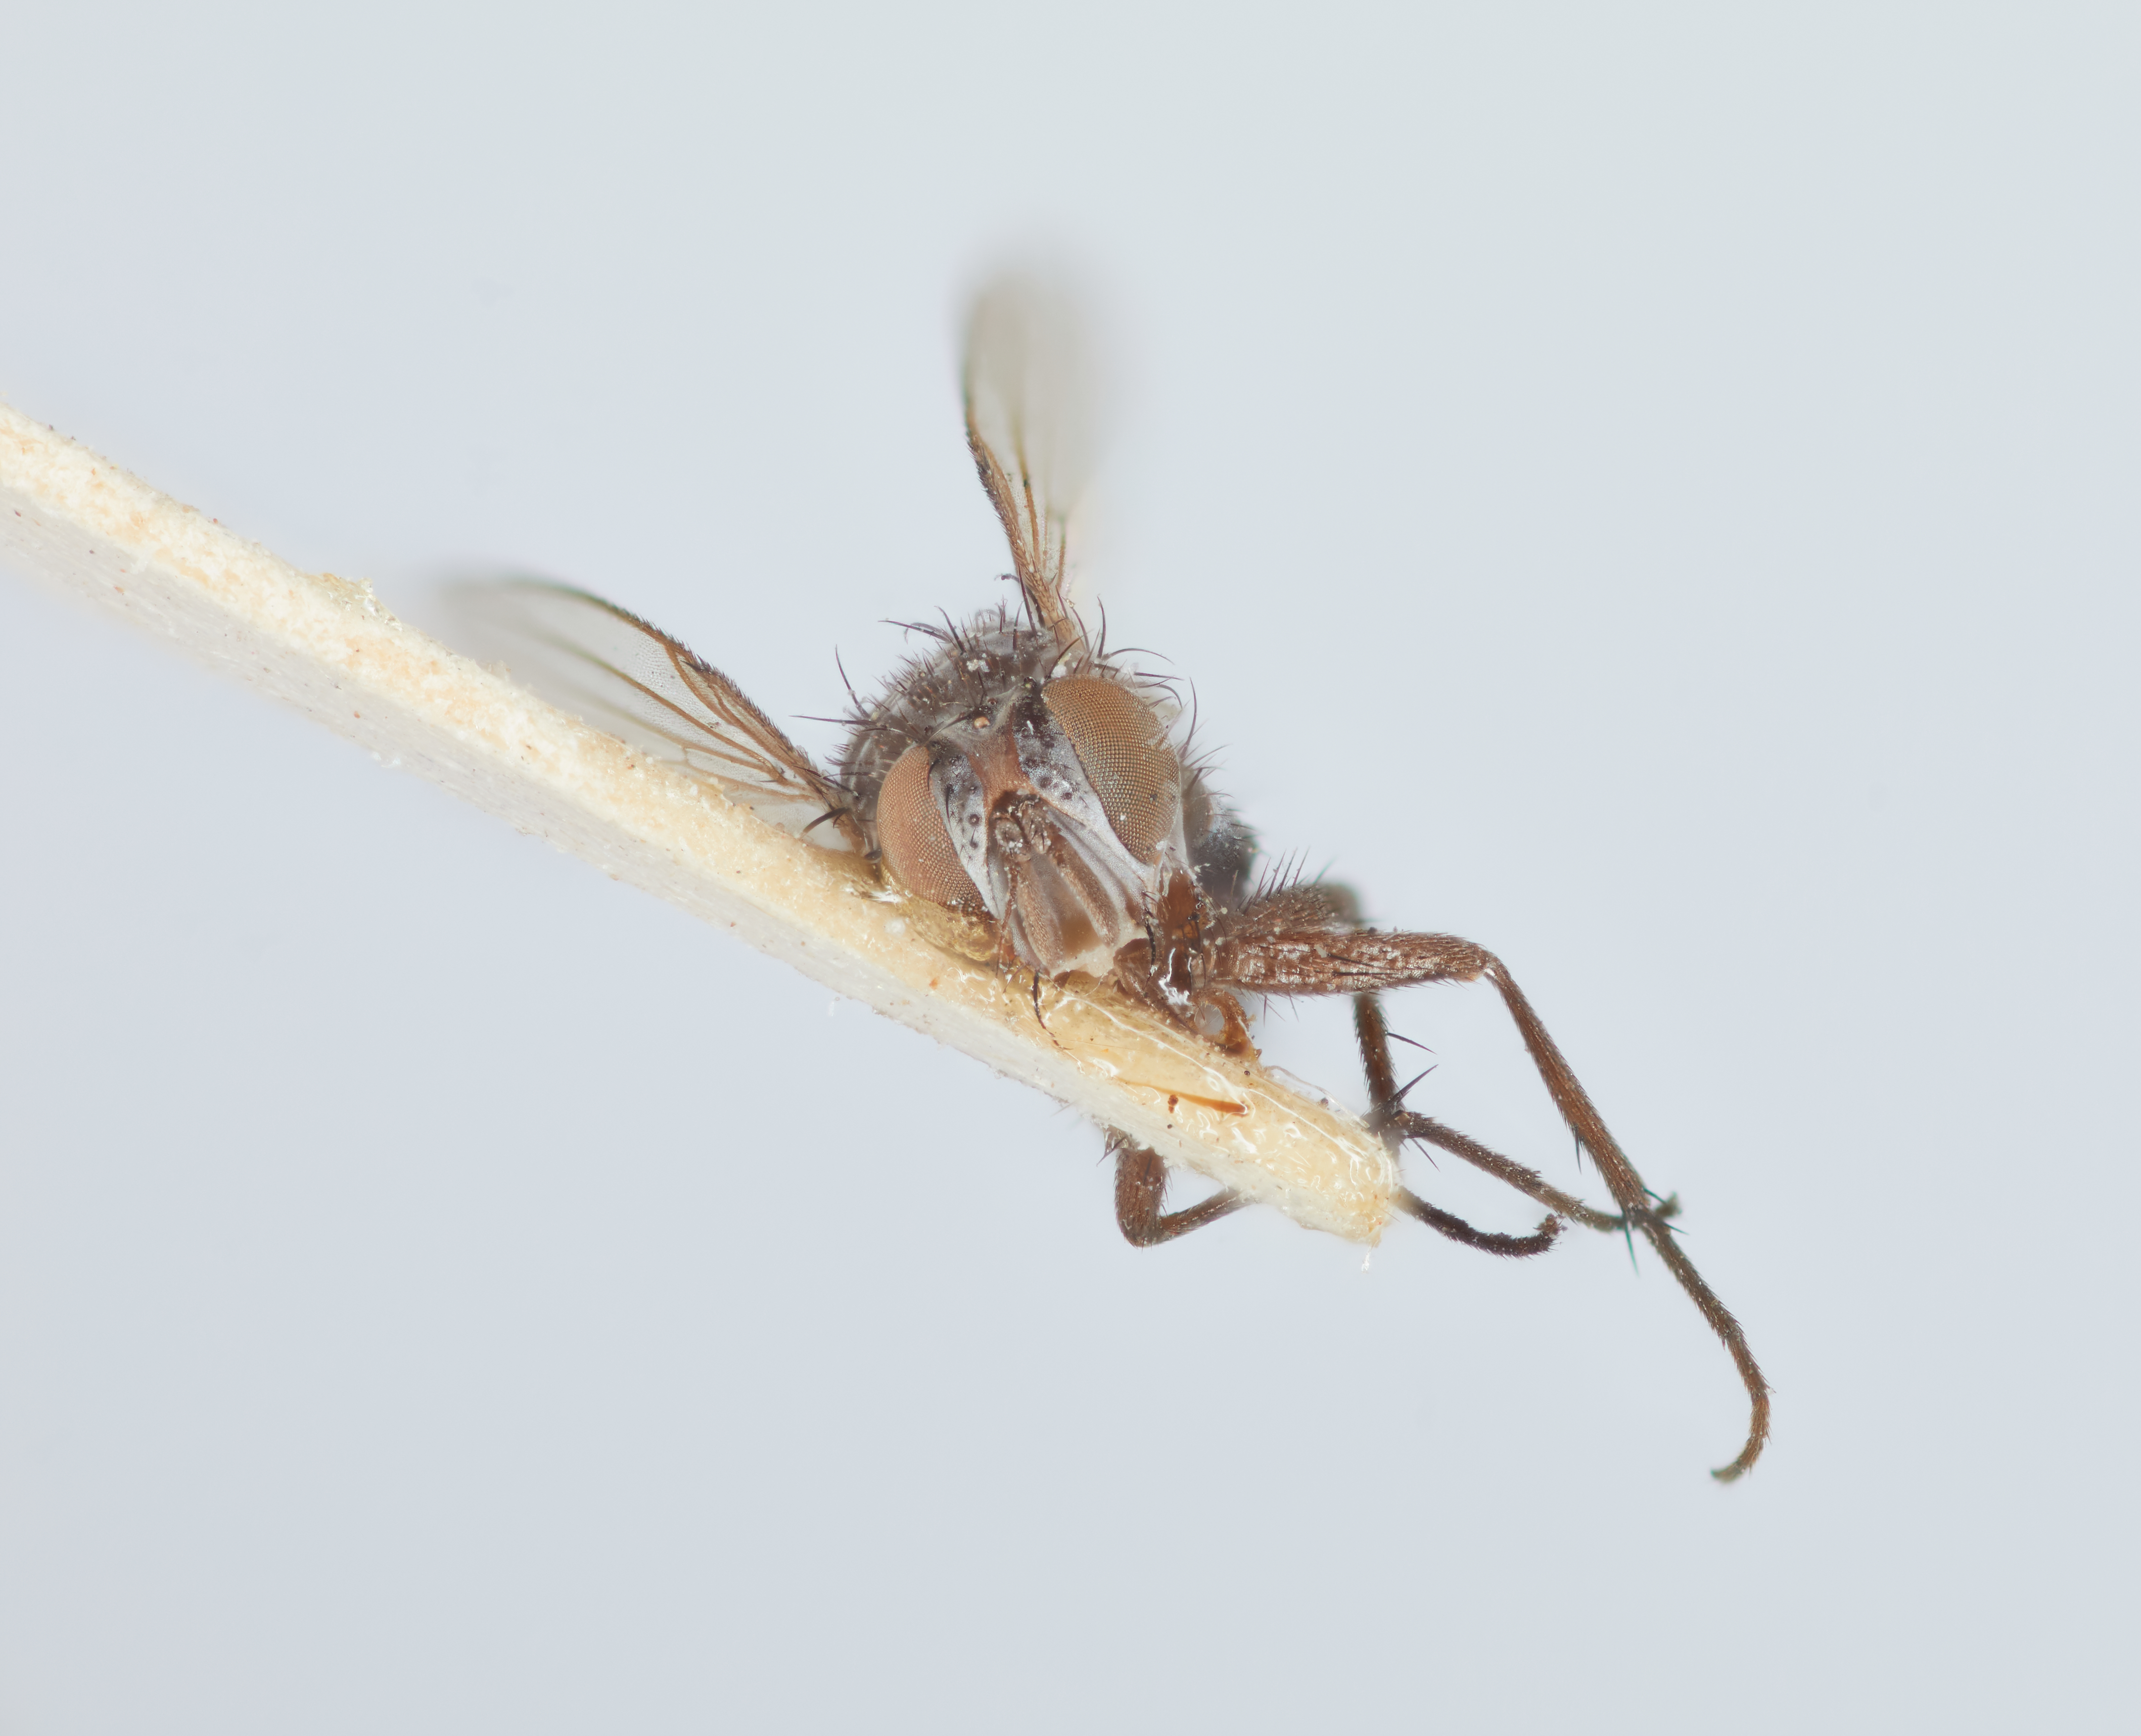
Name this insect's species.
Chaetophleps rostrata
